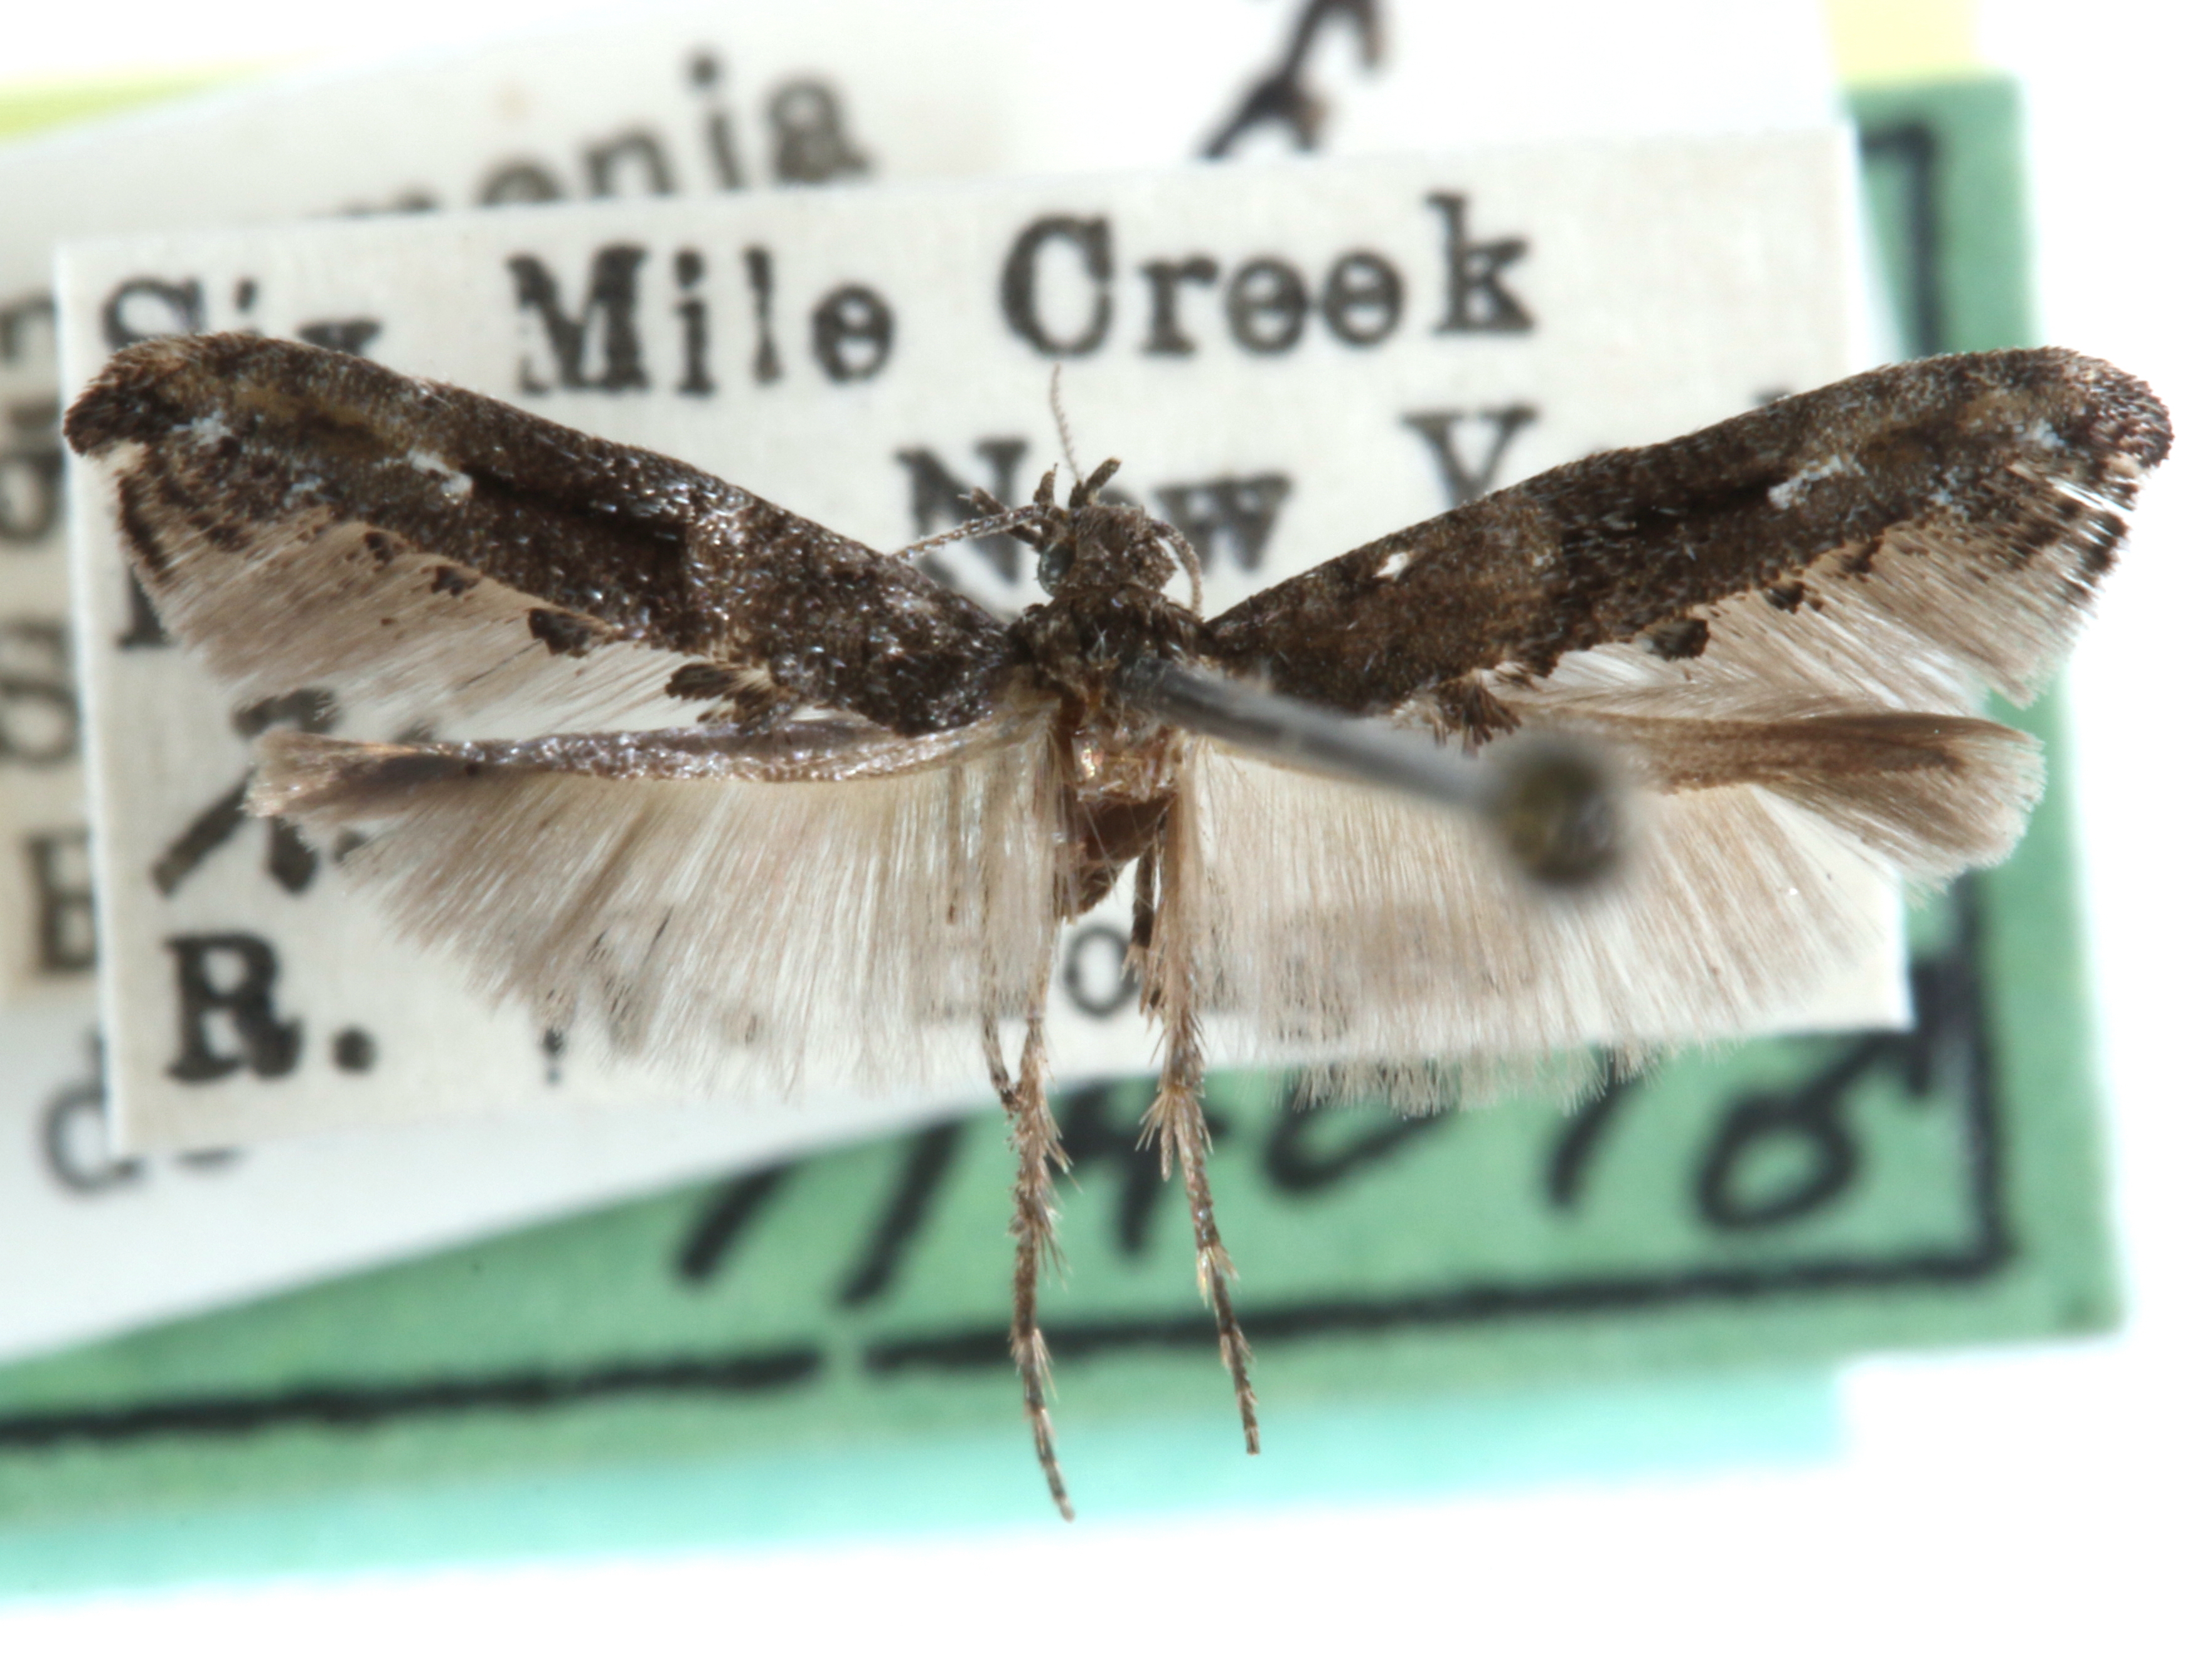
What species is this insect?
Epermenia albapunctella
